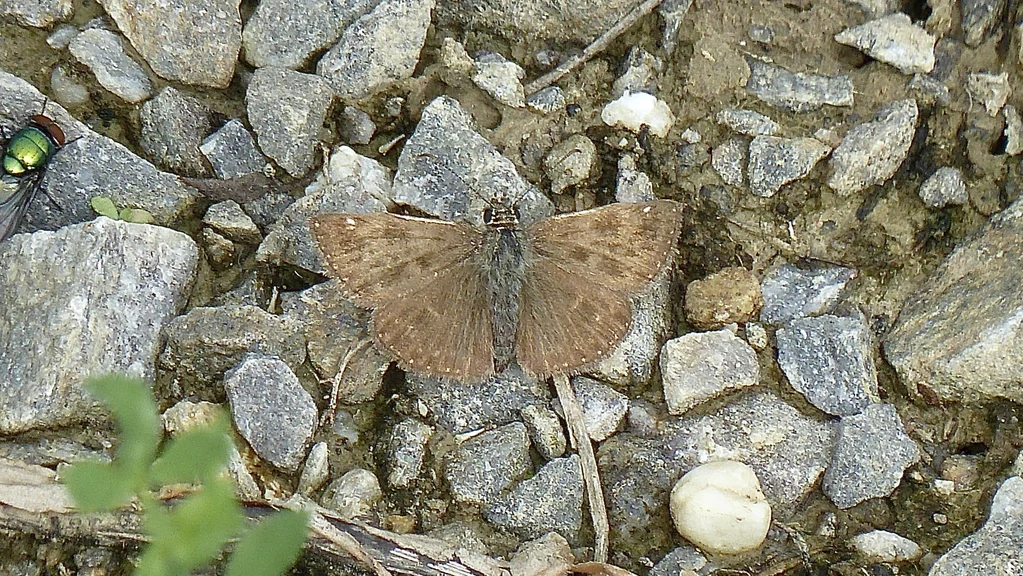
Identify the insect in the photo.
Erynnis tages
